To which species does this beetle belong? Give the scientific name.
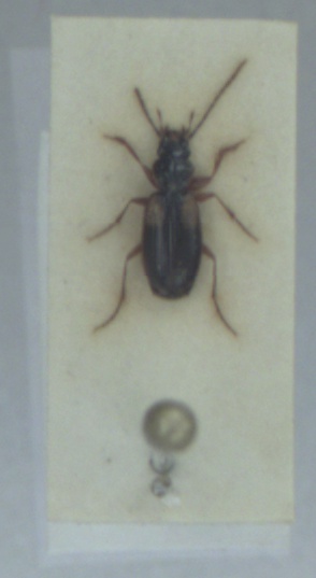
Badister sodalis
